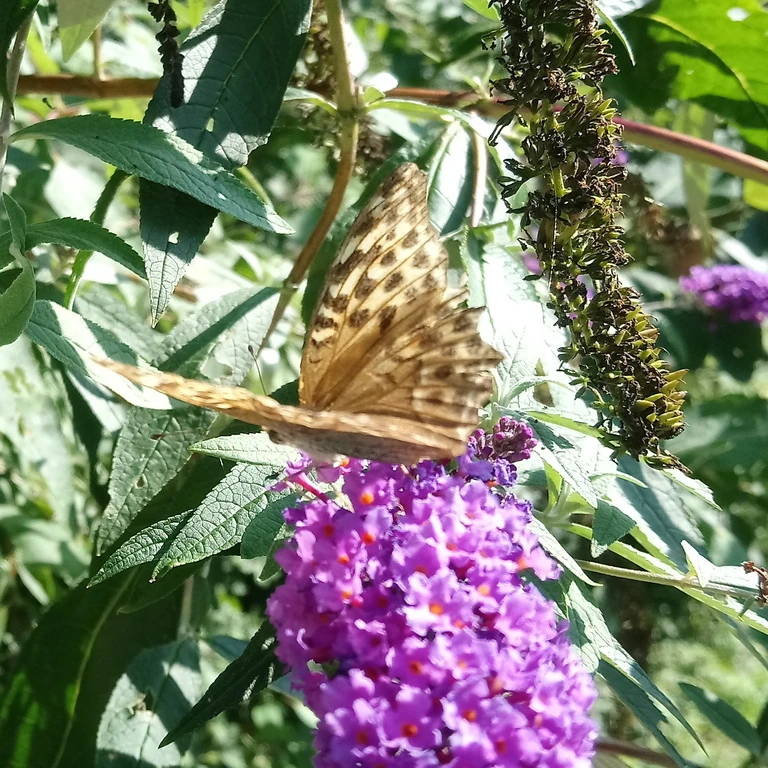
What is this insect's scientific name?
Argynnis paphia
